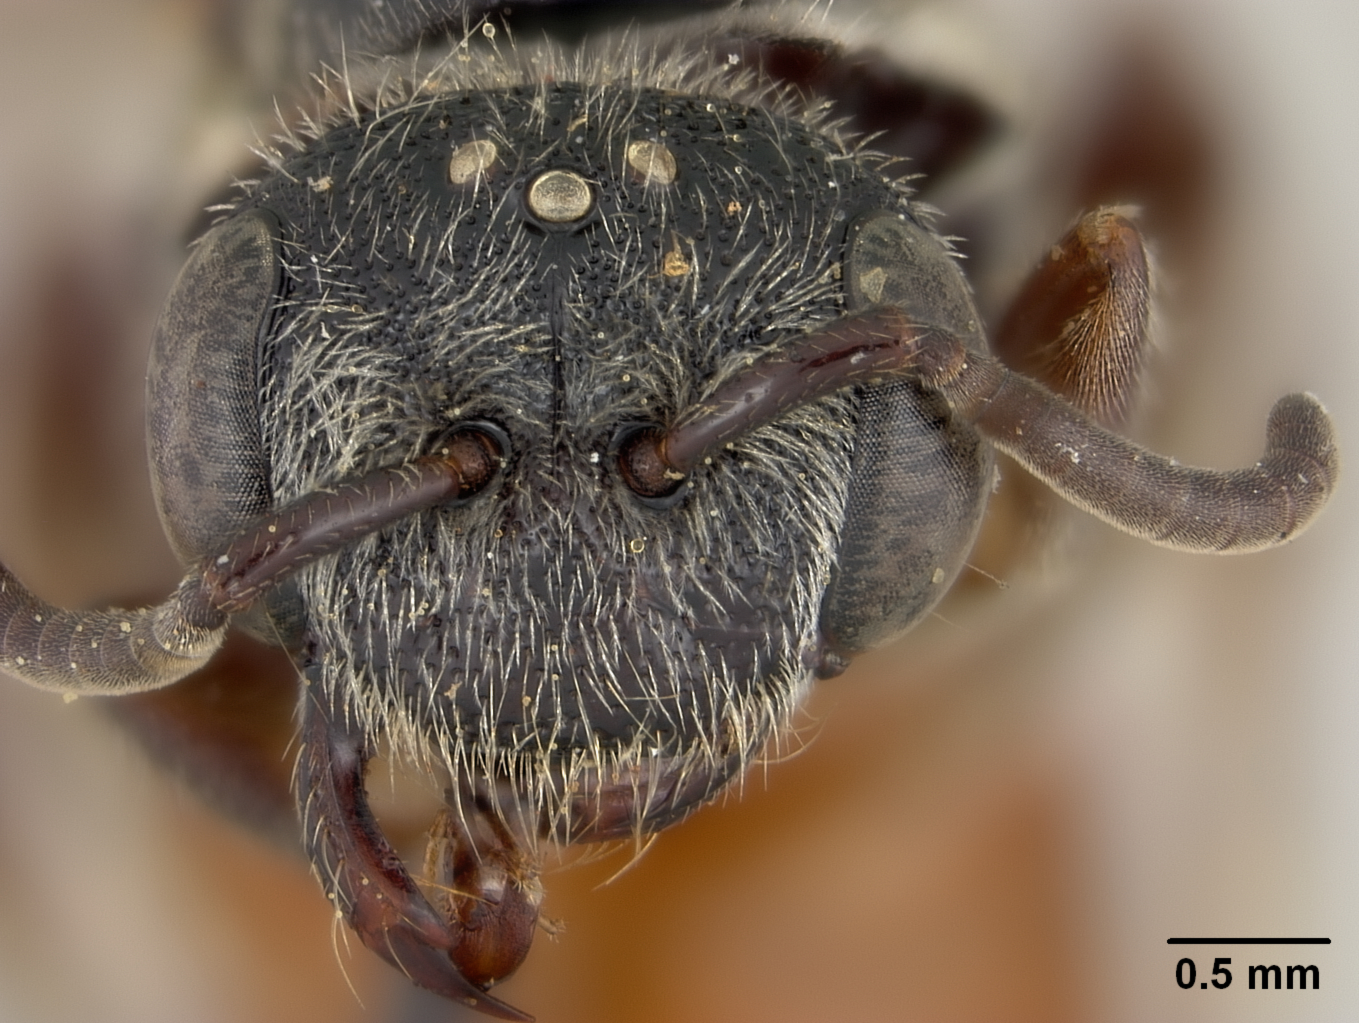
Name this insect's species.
Sphecodes macfarlandi
